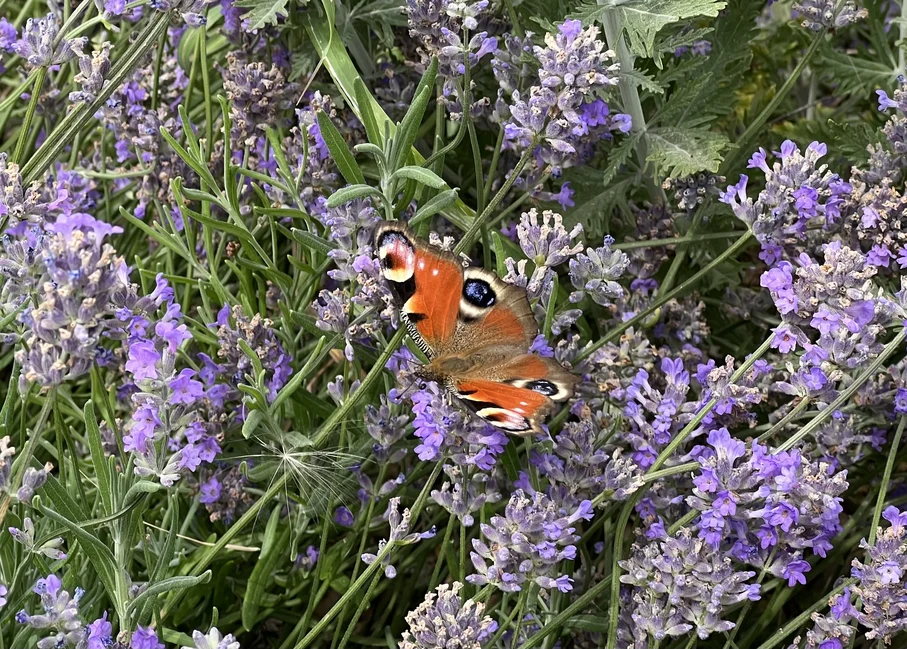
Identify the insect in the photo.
Aglais io
